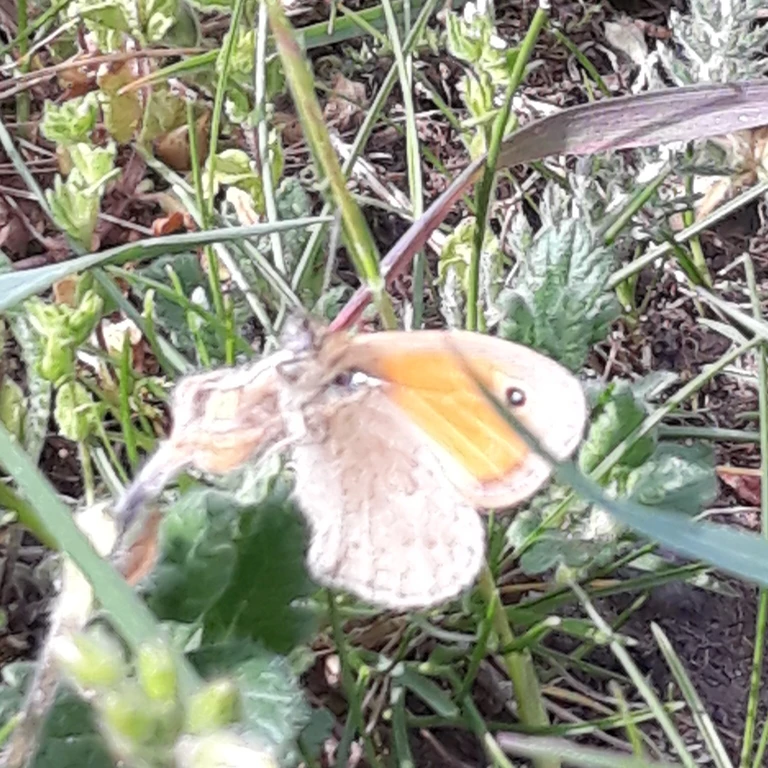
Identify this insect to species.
Coenonympha pamphilus
